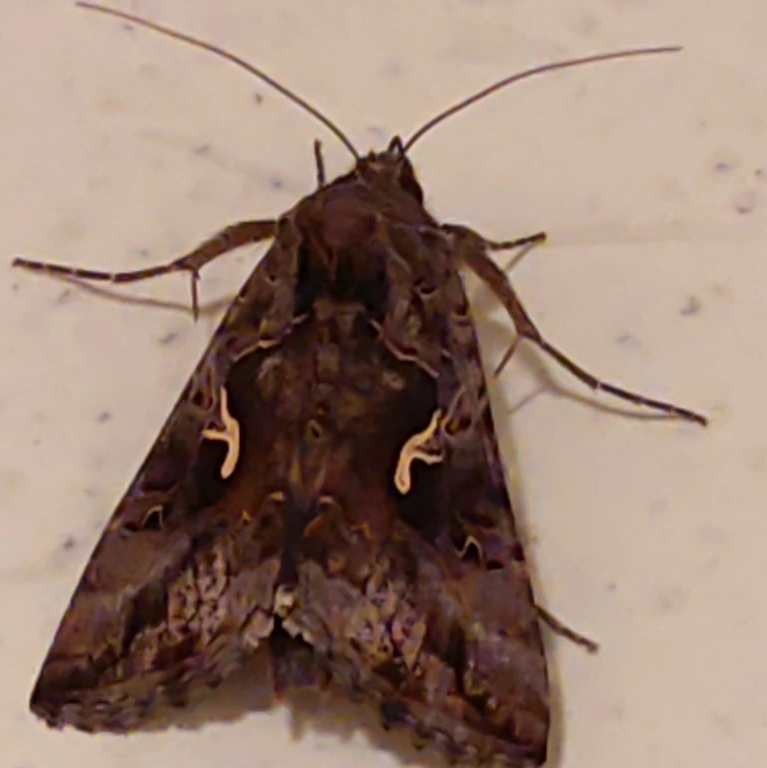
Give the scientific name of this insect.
Autographa gamma
